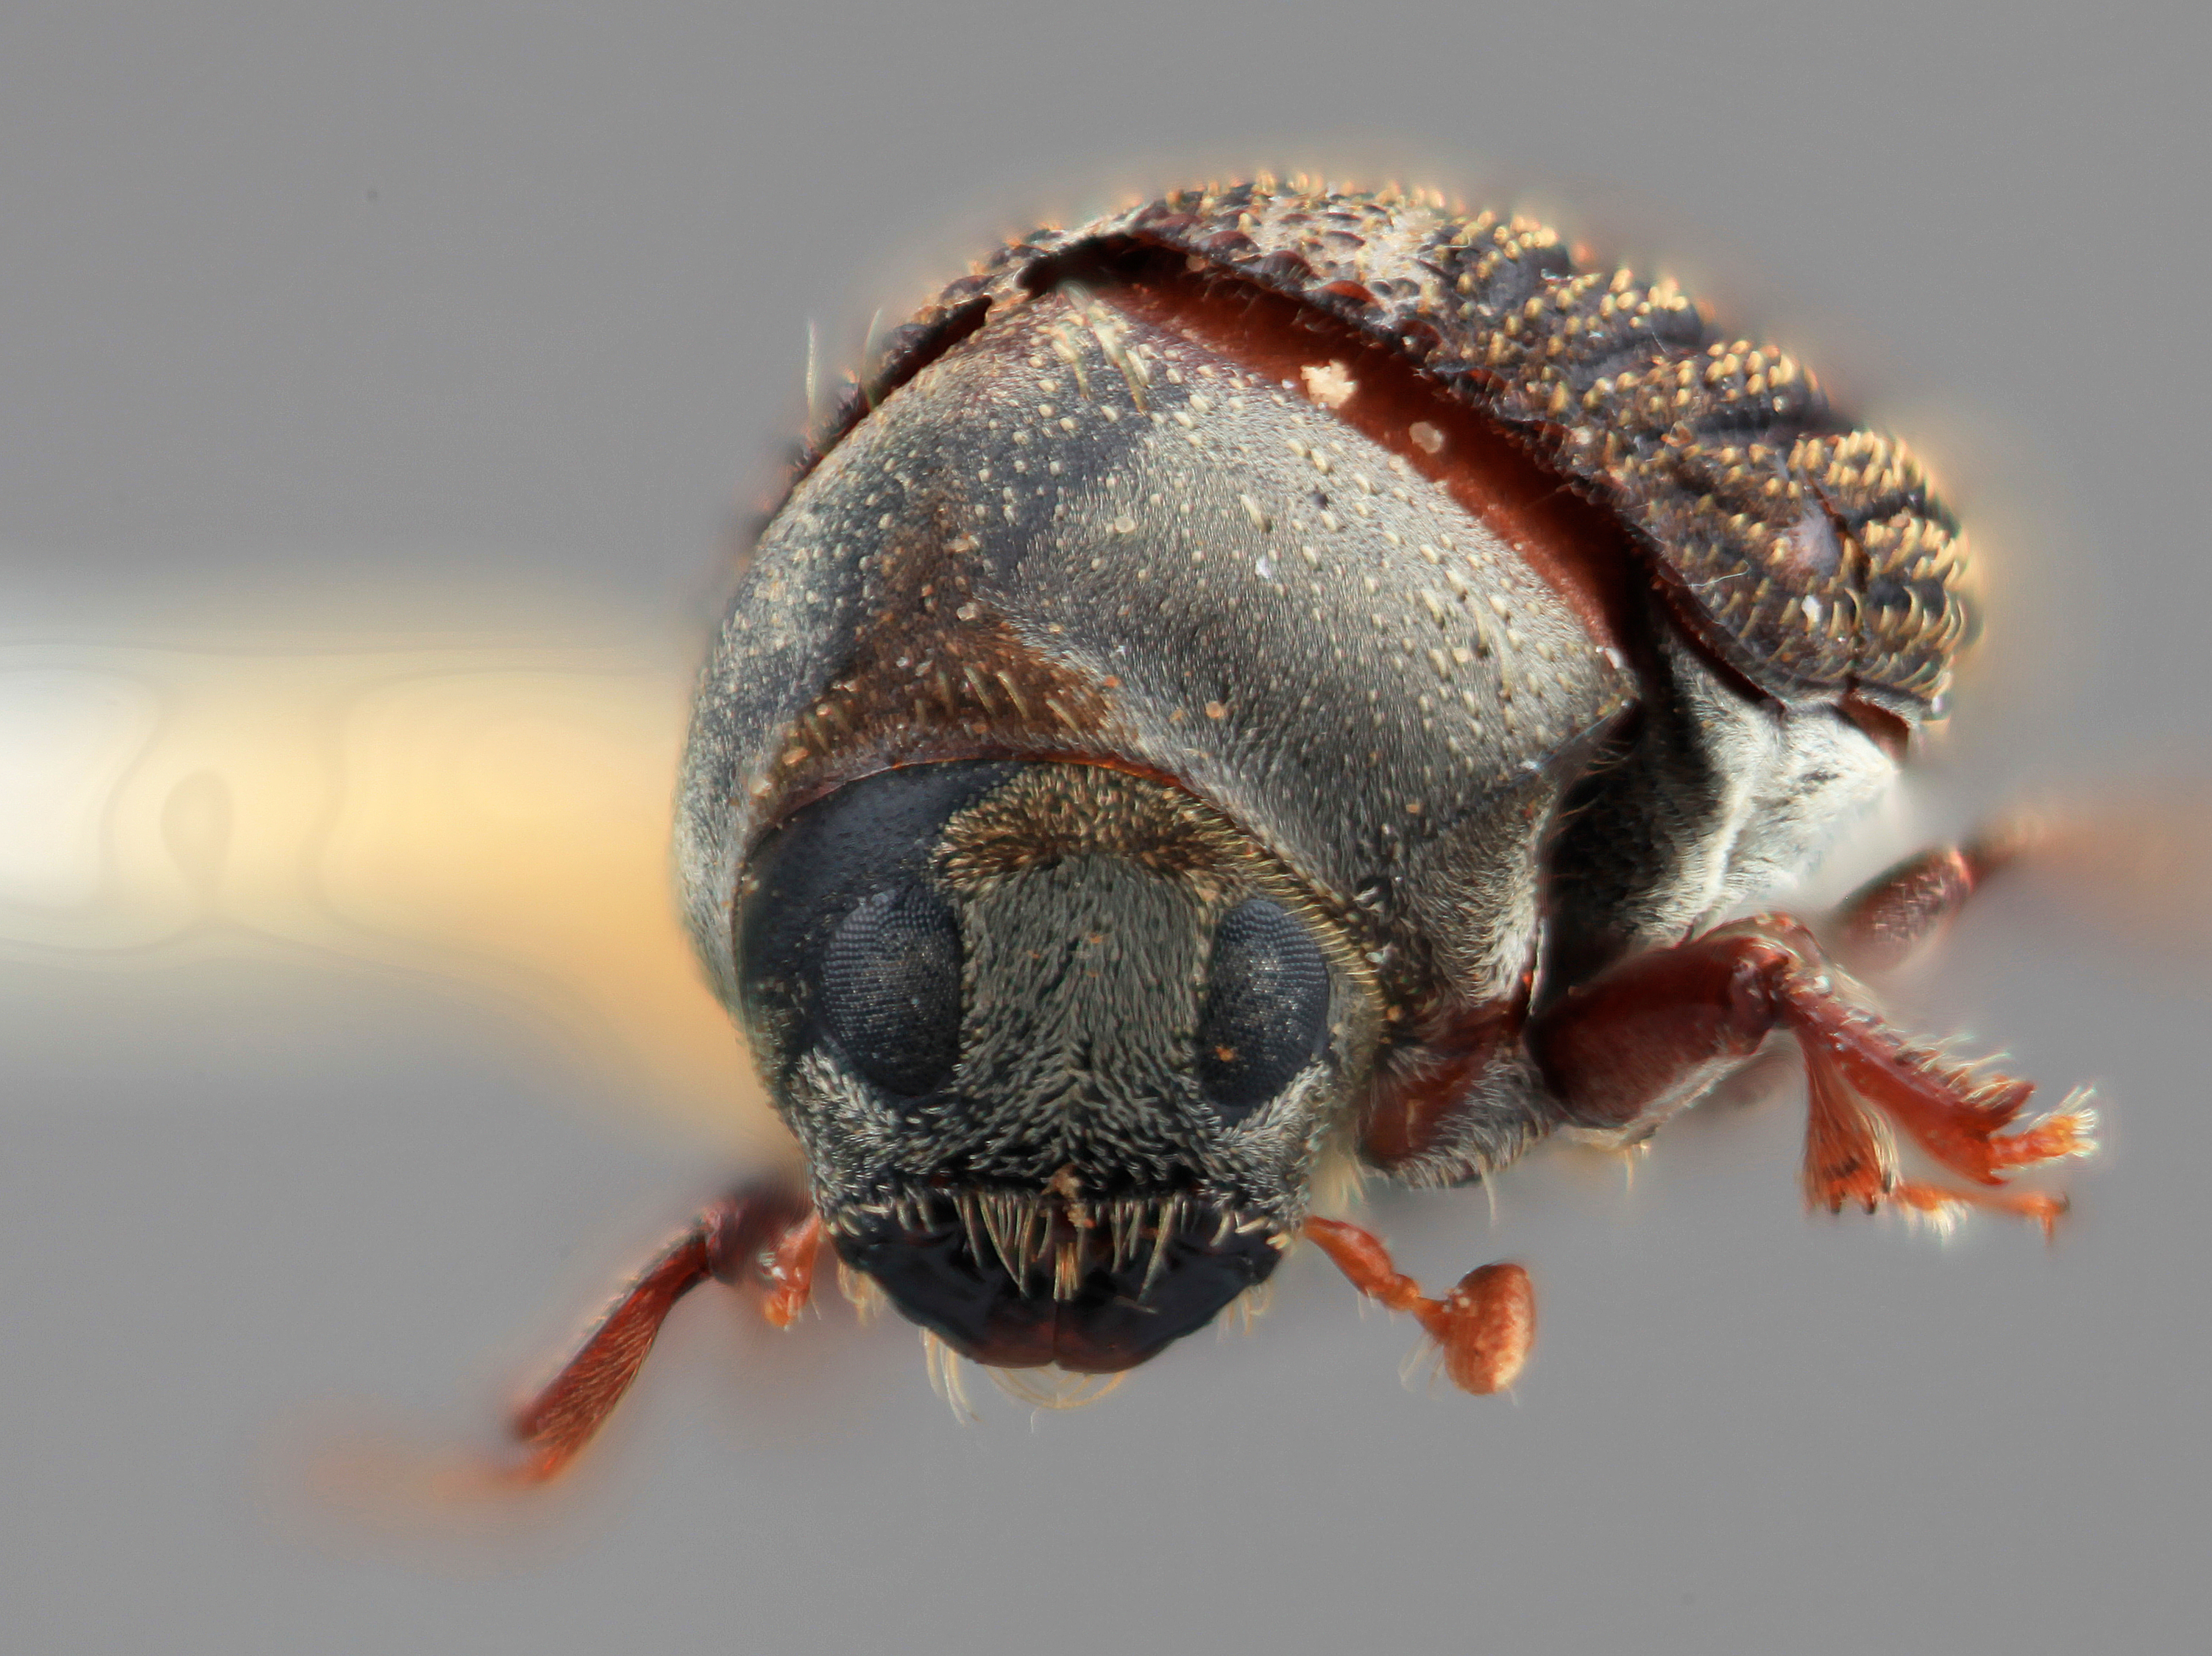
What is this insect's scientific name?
Sphaerotrypes pentacme
